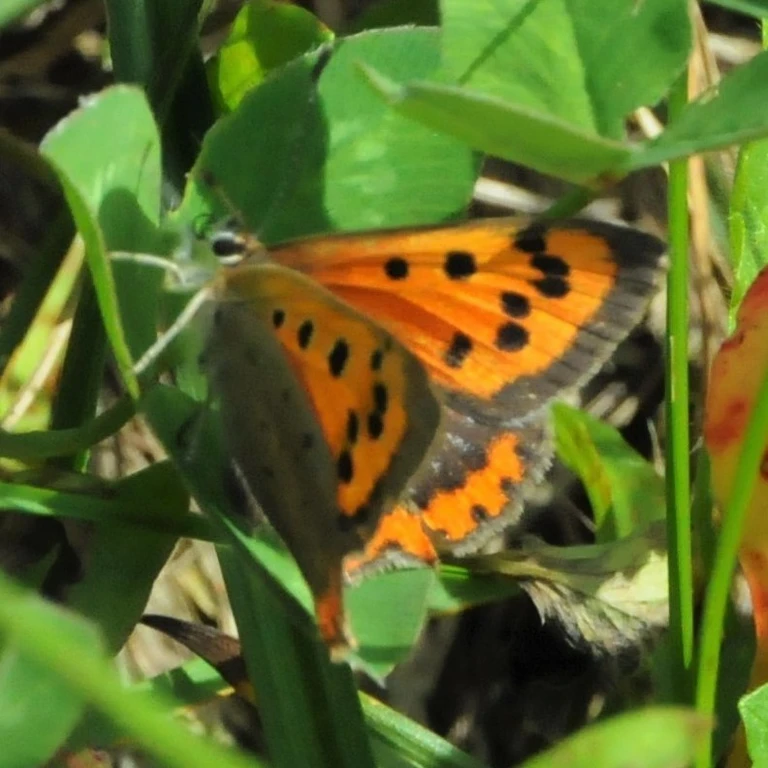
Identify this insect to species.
Lycaena phlaeas
